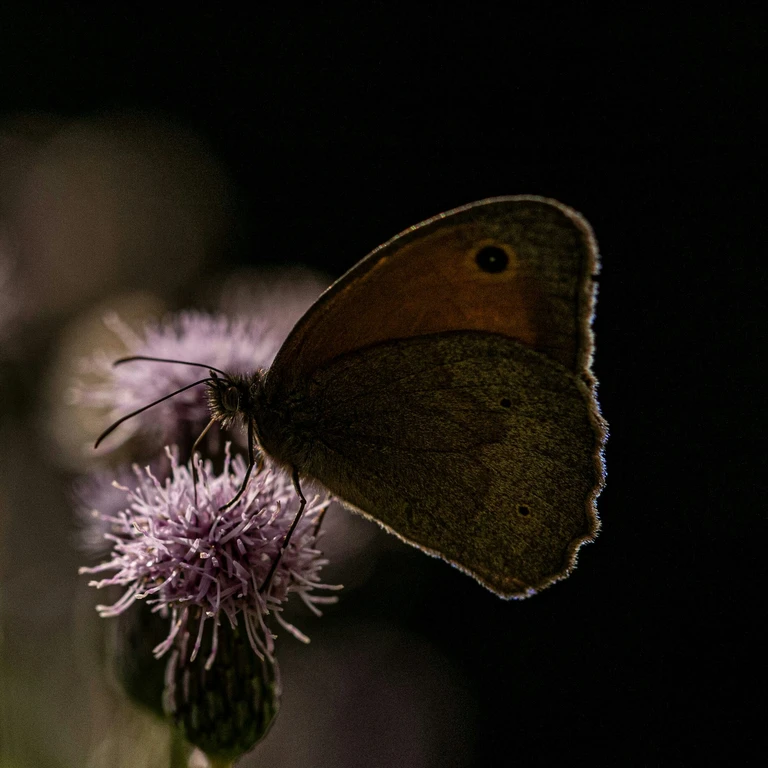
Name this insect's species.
Maniola jurtina
